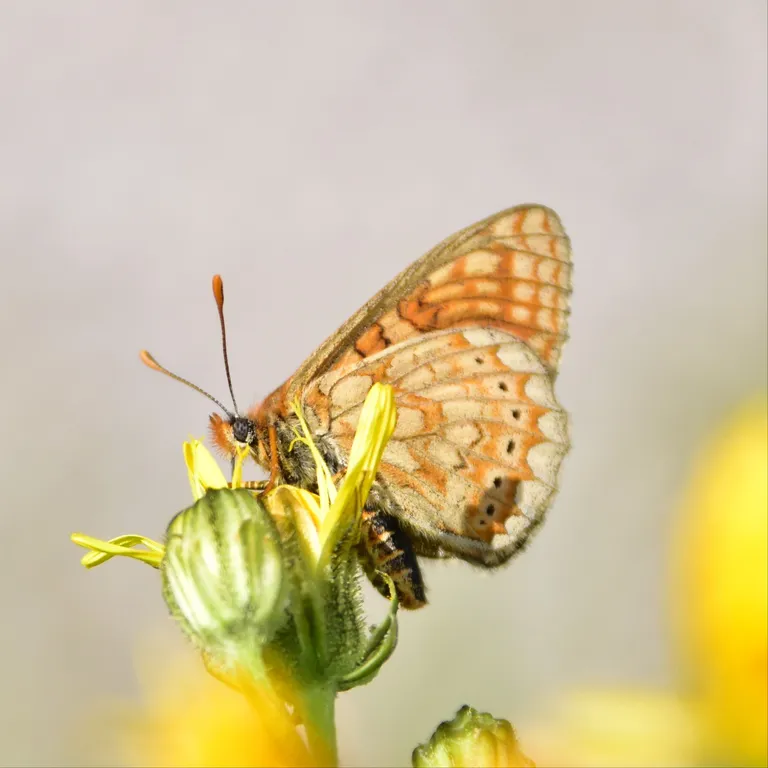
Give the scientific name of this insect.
Euphydryas aurinia
